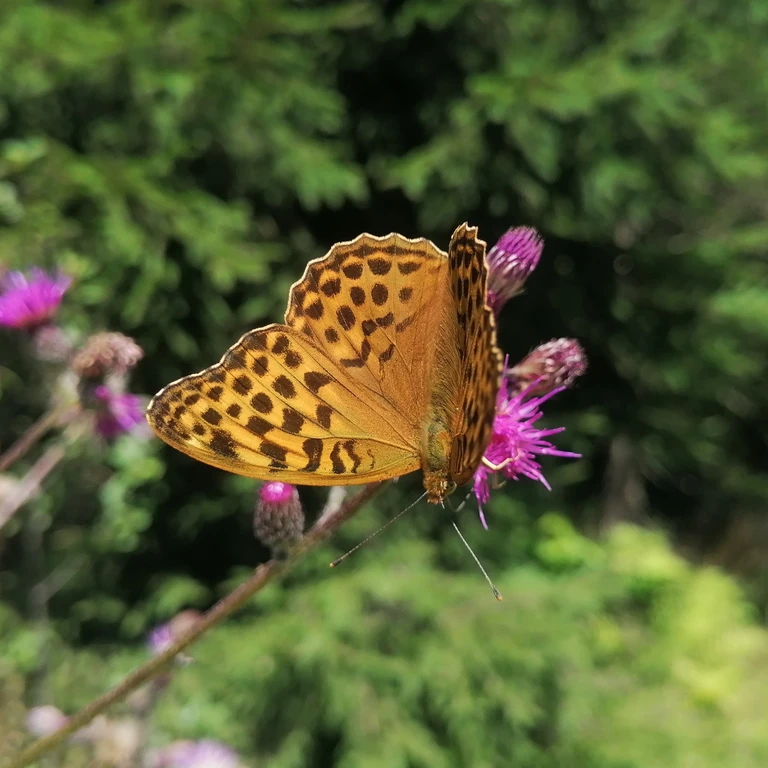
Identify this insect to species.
Argynnis paphia
